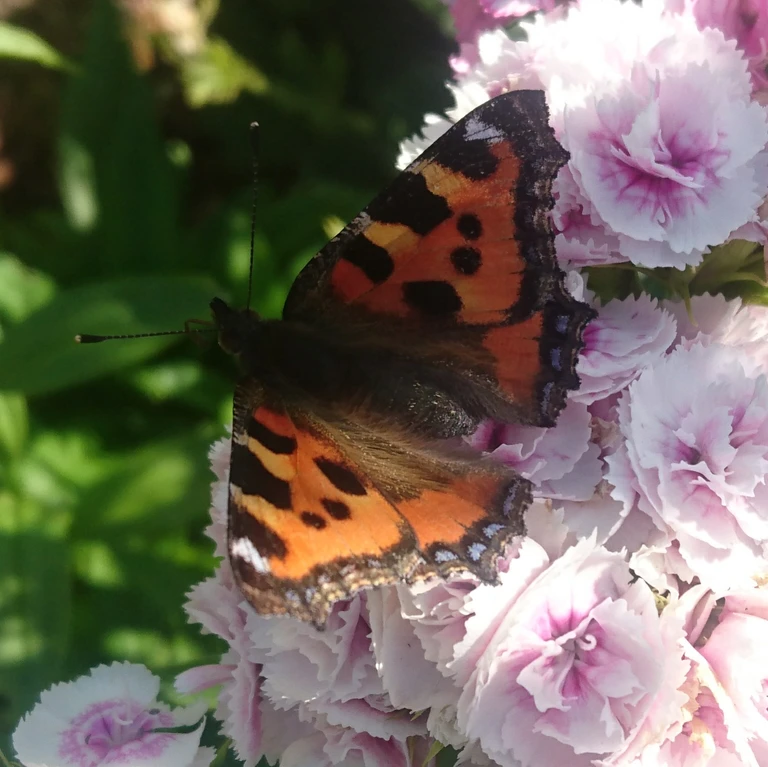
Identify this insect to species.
Aglais urticae
